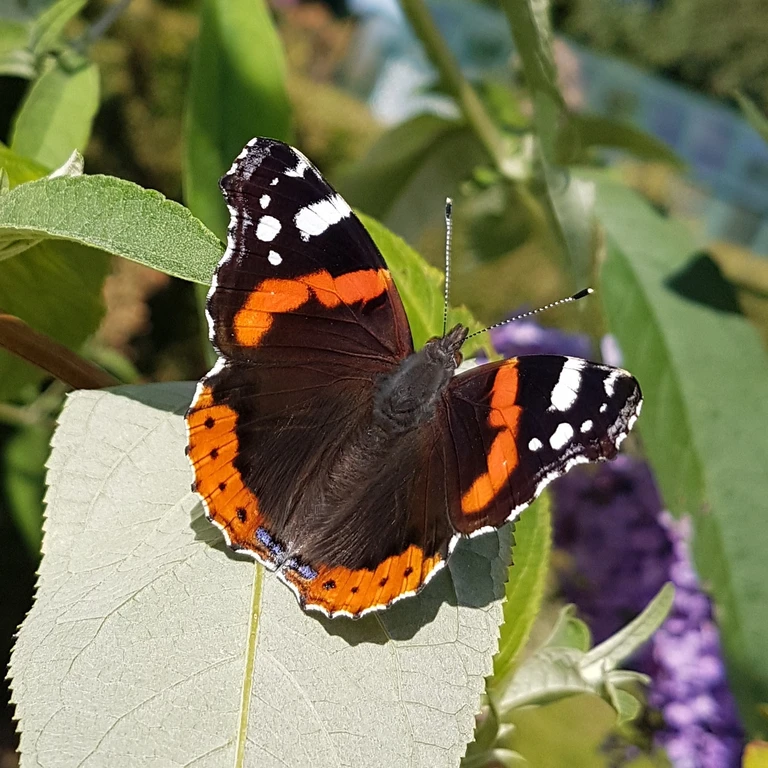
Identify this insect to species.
Vanessa atalanta
